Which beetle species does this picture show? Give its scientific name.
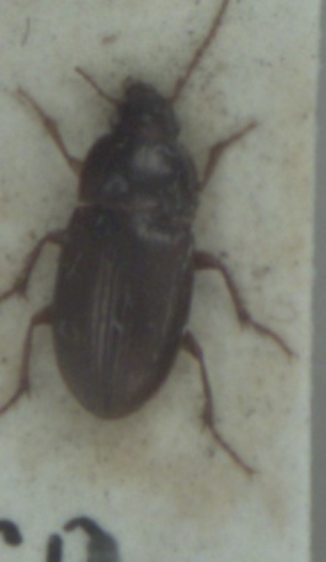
Amara bifrons
